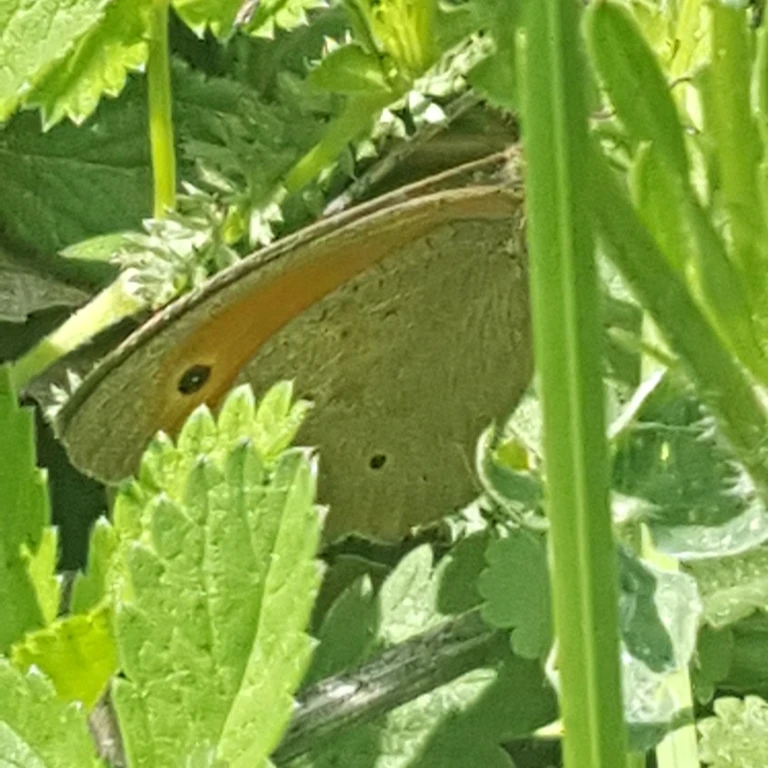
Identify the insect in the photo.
Maniola jurtina
